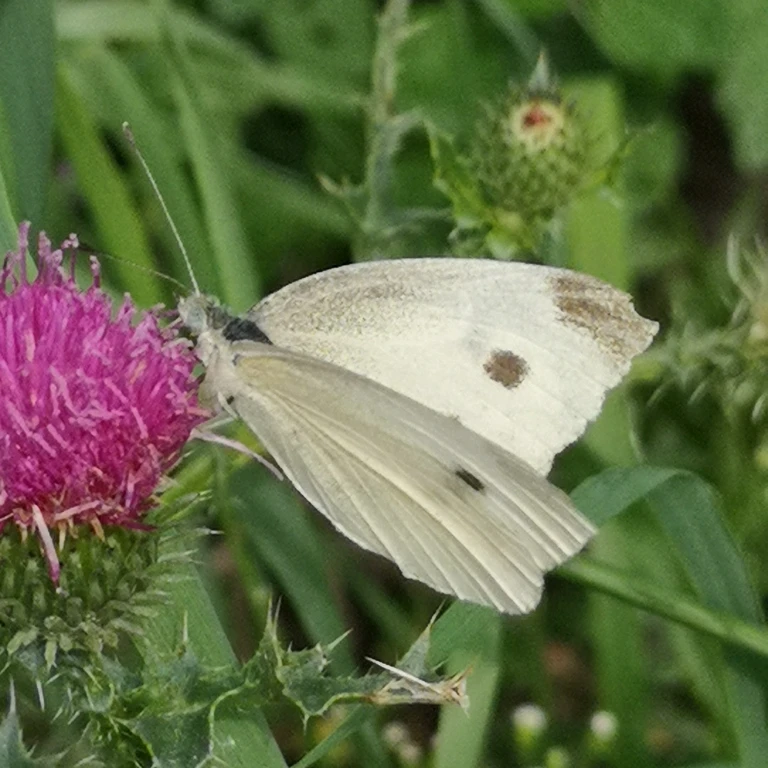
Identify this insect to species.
Pieris rapae
